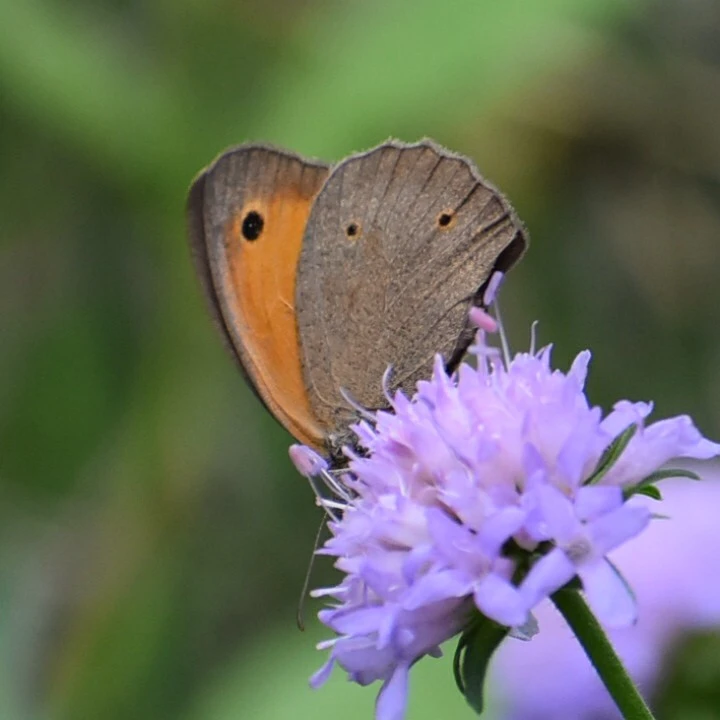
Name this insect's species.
Maniola jurtina
